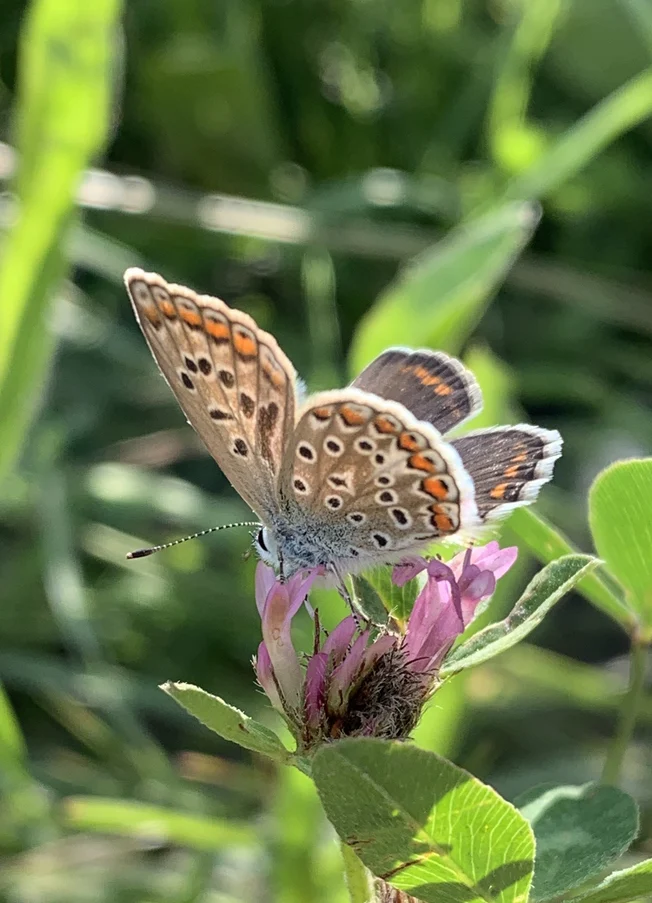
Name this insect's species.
Polyommatus icarus
